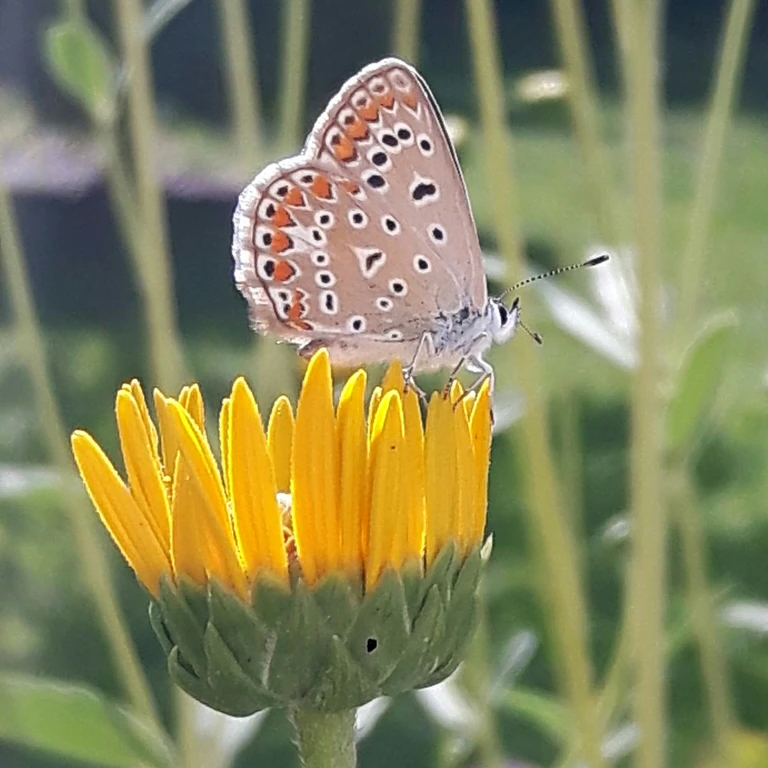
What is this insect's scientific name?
Polyommatus icarus
